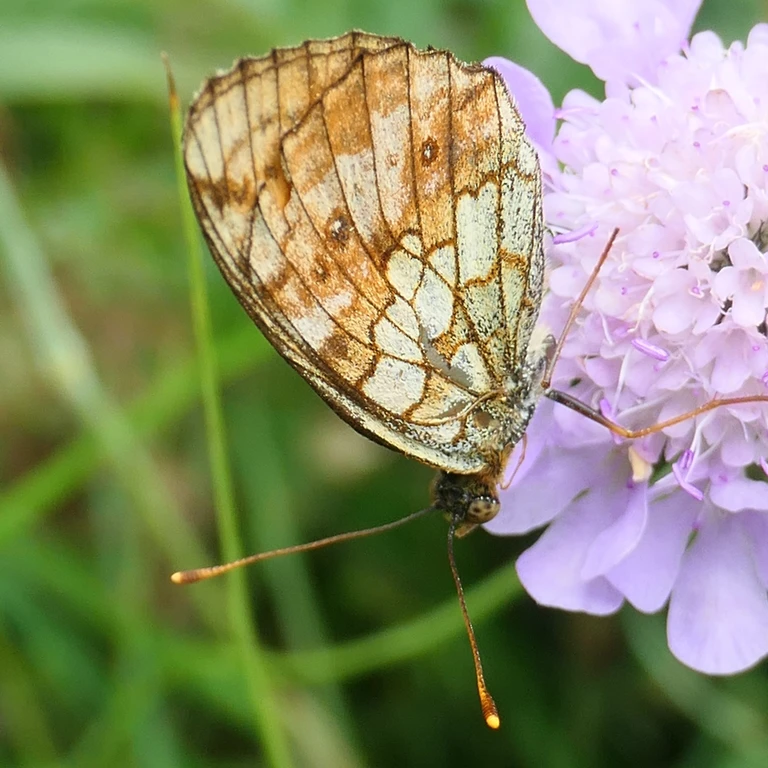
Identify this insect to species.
Brenthis ino
